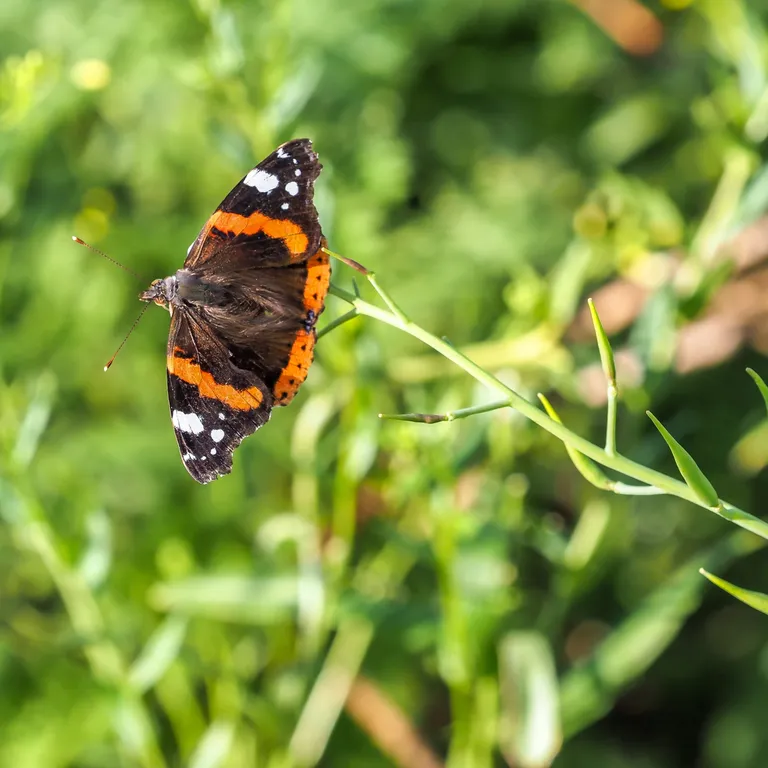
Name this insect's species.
Vanessa atalanta
